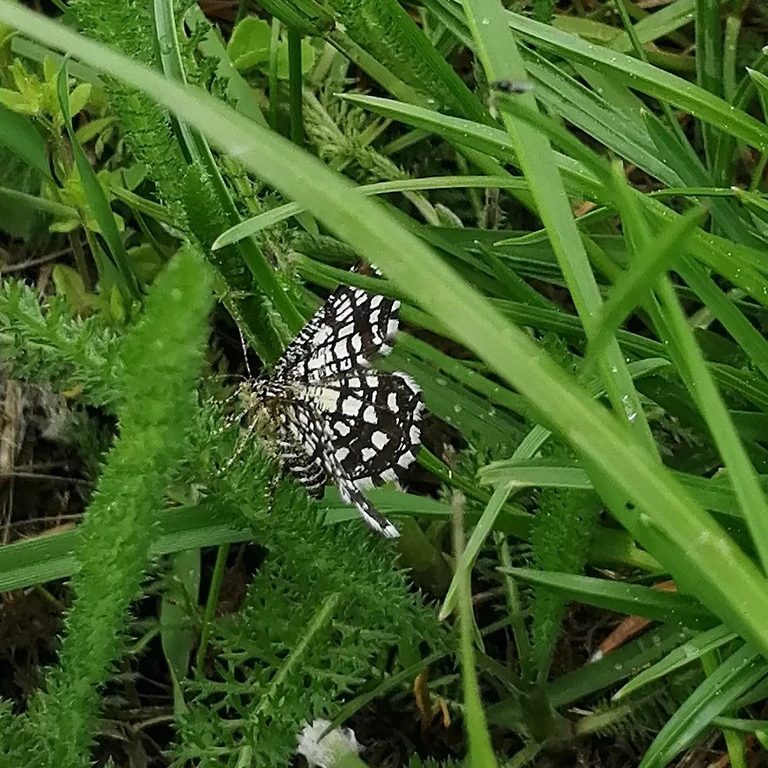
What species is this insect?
Chiasmia clathrata
